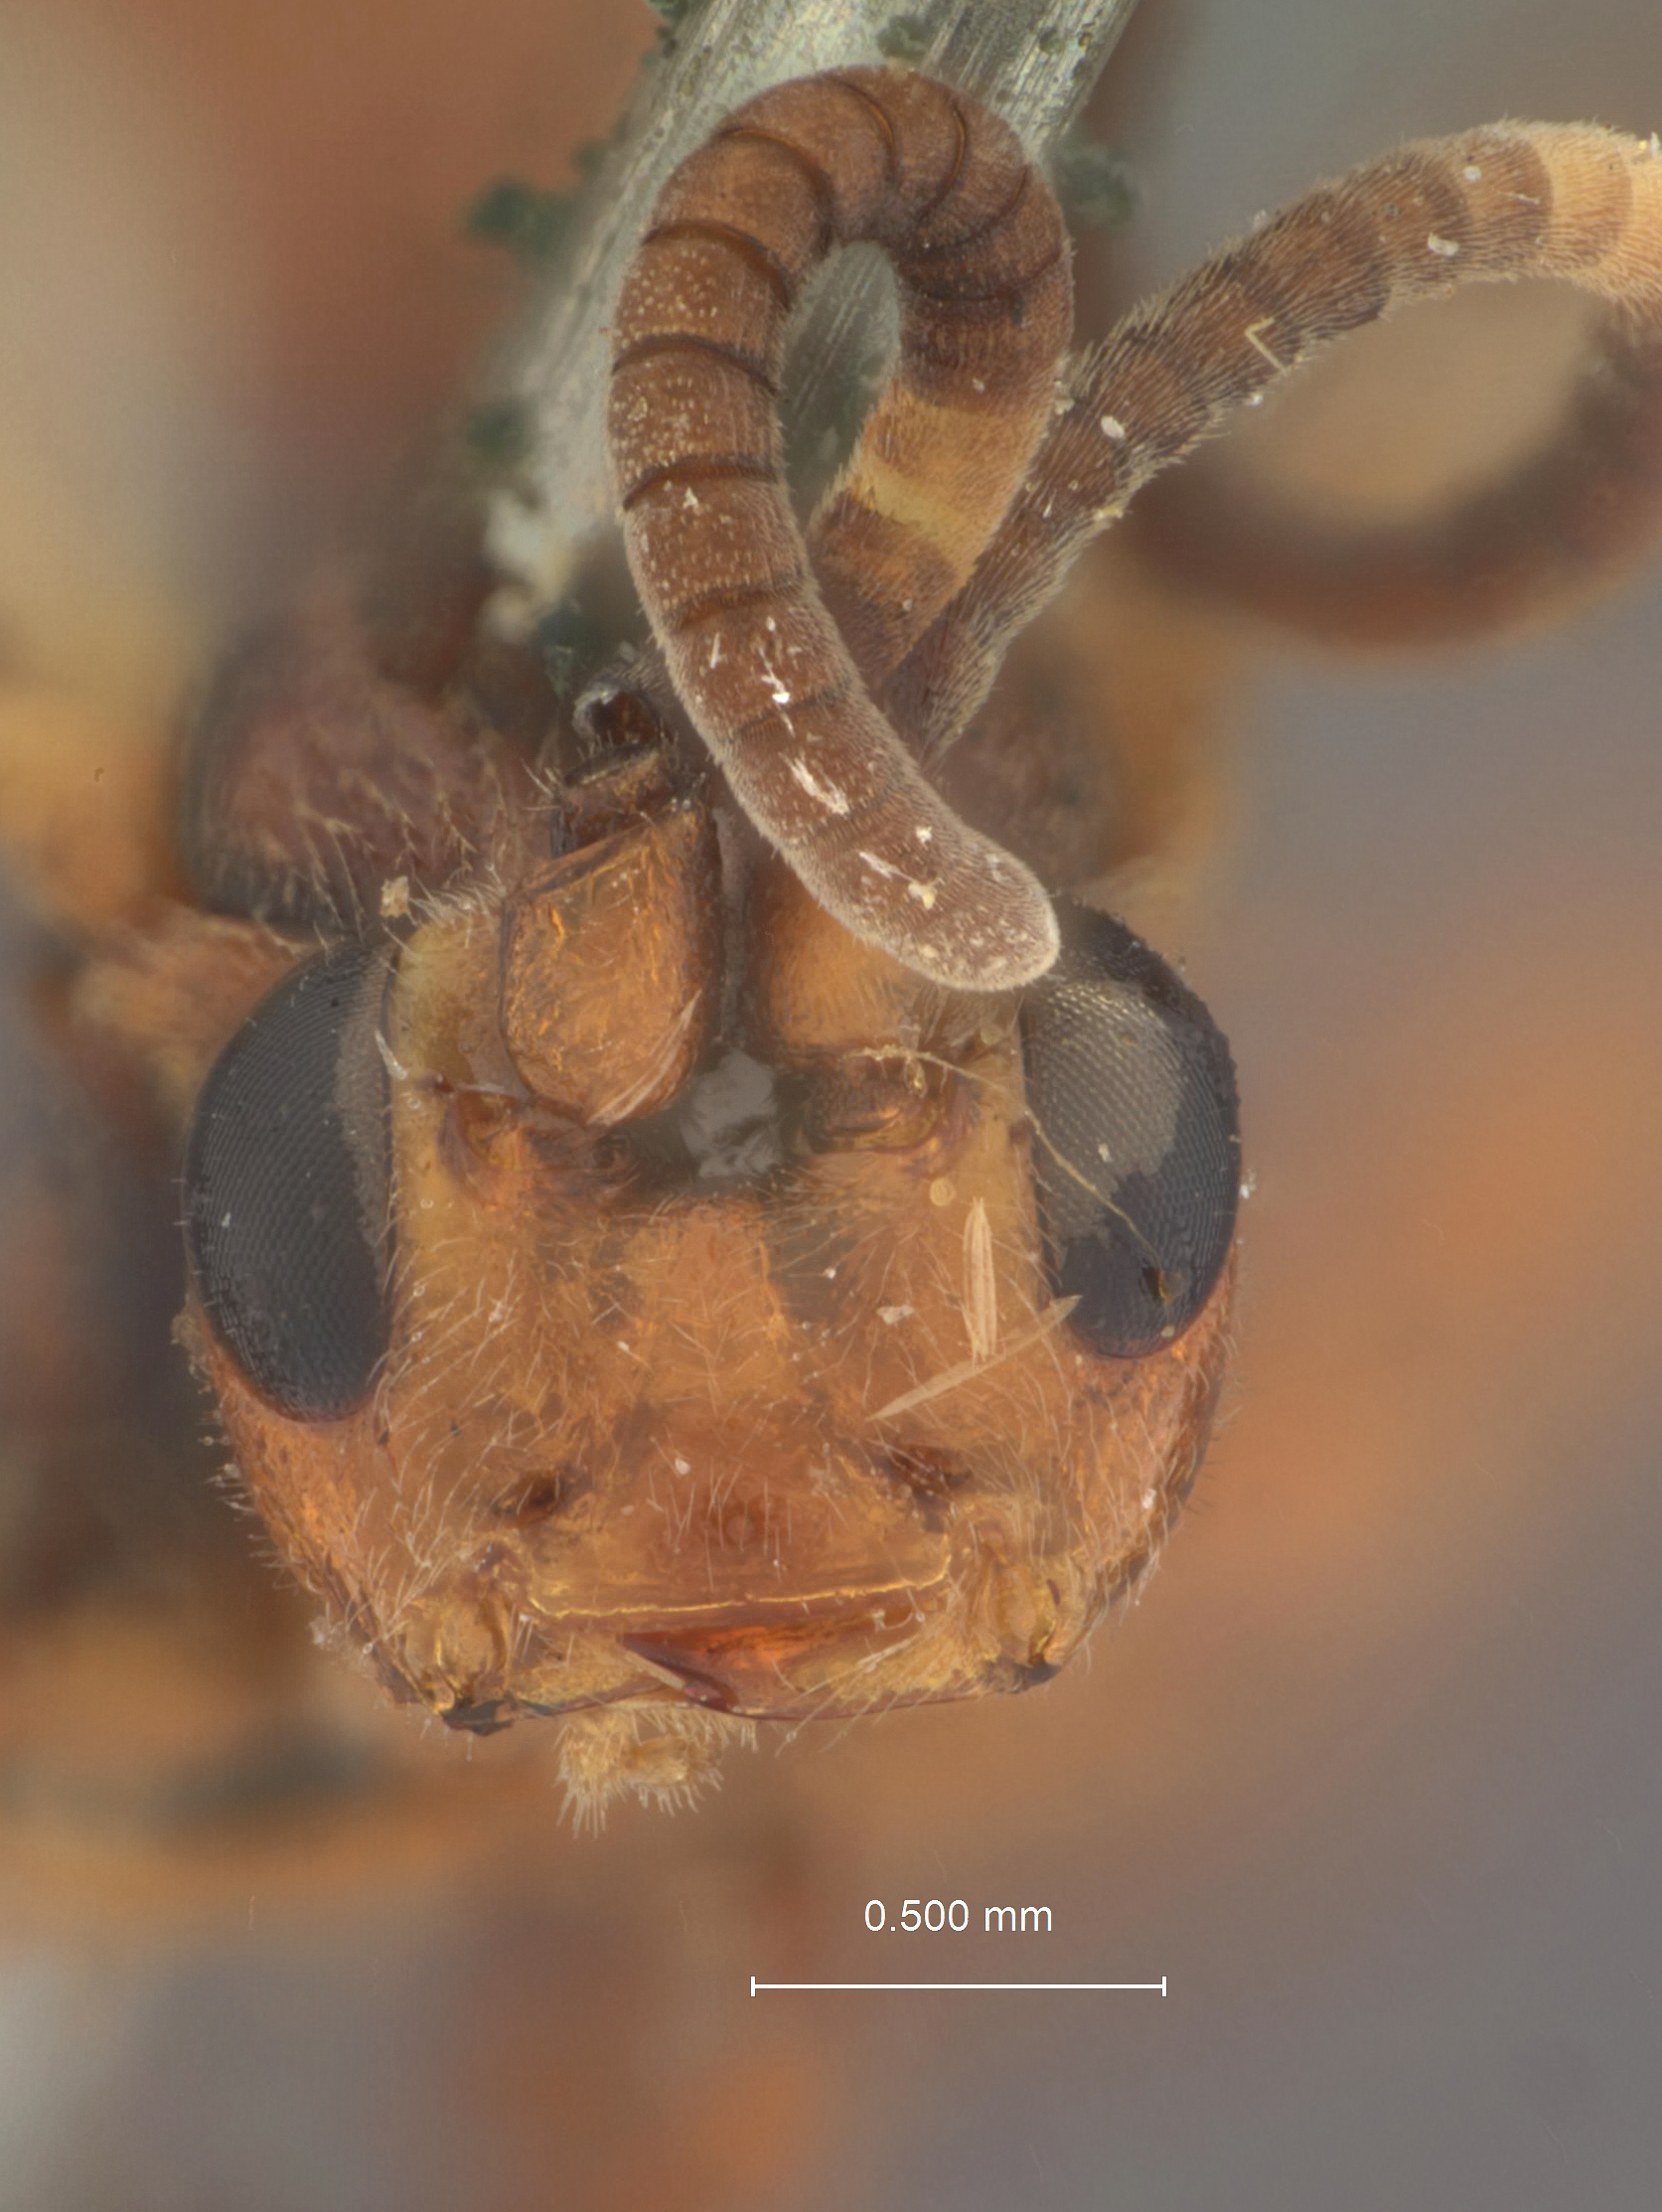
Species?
Cratichneumon popoffensis
